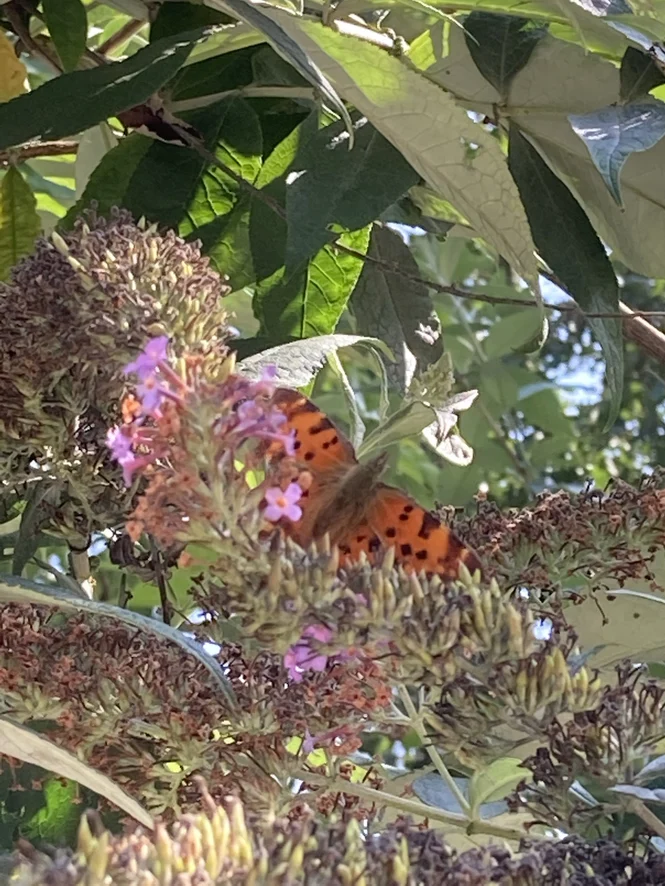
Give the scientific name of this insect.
Polygonia c-album
